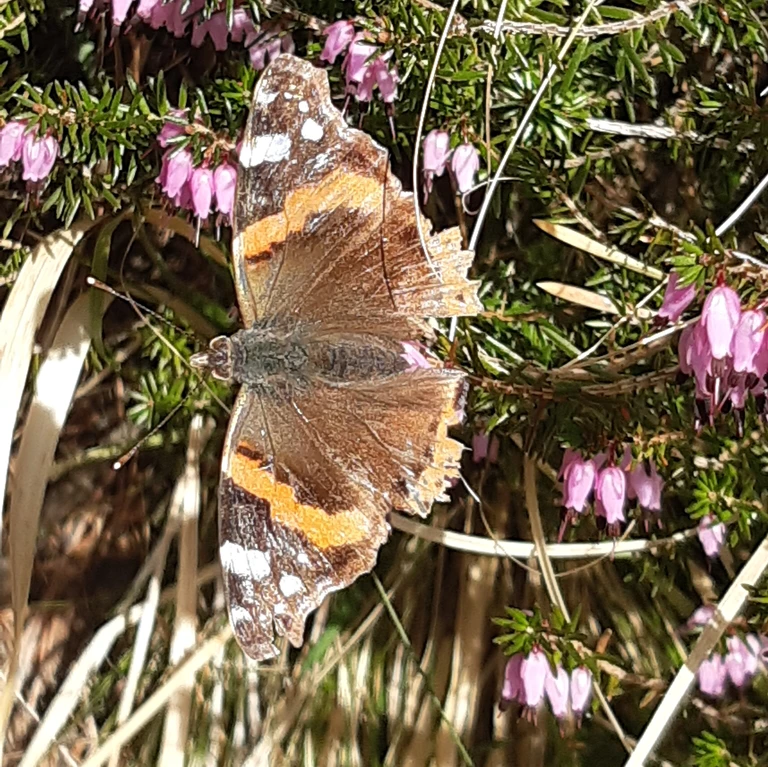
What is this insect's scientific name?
Vanessa atalanta
